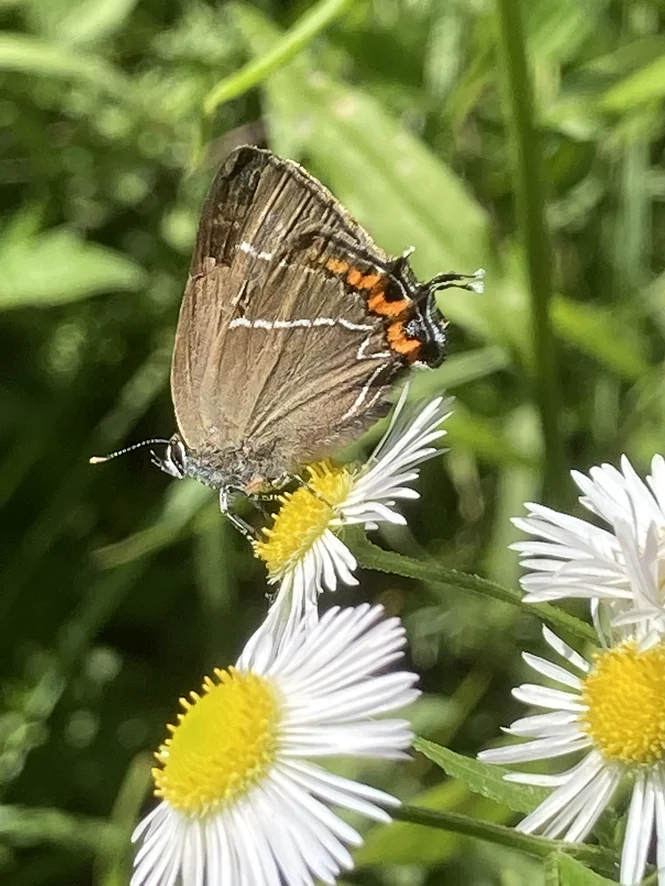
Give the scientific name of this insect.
Satyrium w-album
